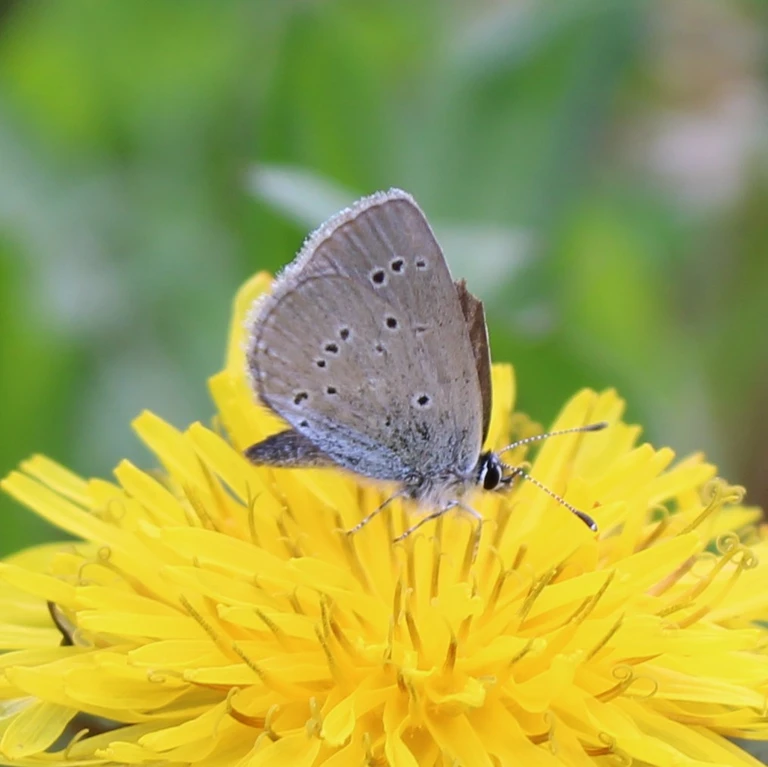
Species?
Cupido minimus
